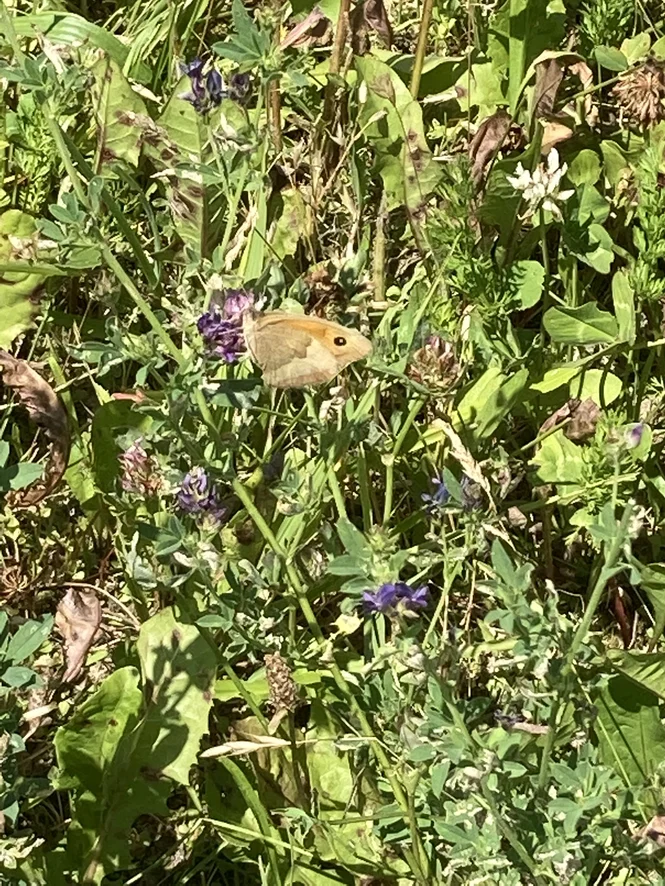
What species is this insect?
Maniola jurtina
